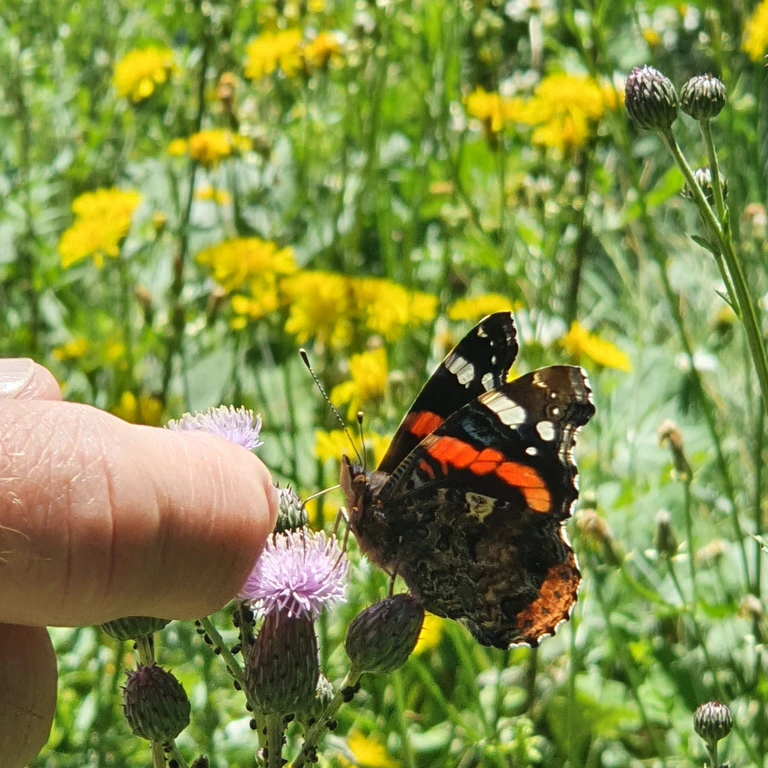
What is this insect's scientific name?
Vanessa atalanta
